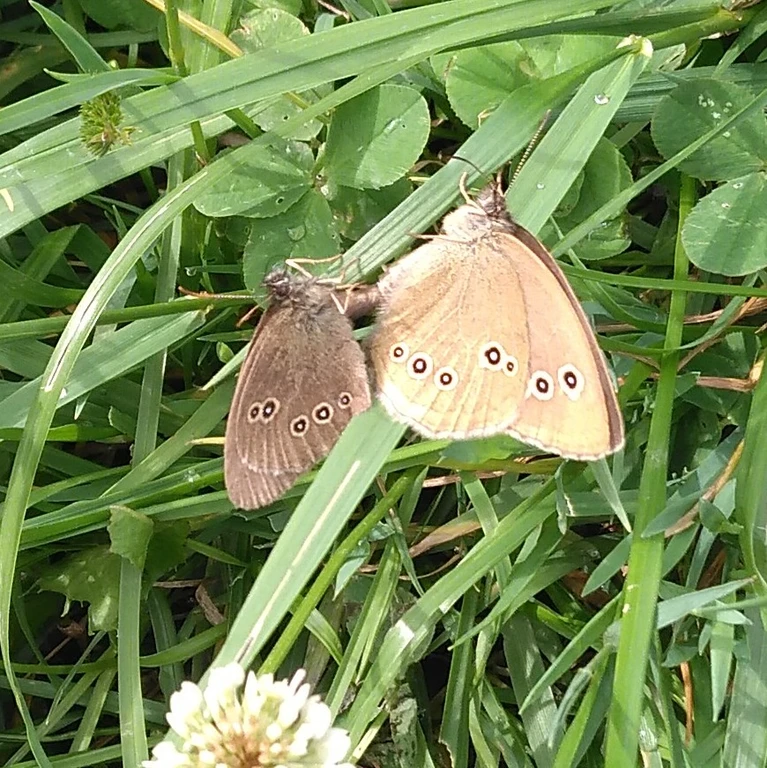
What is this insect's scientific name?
Aphantopus hyperantus
